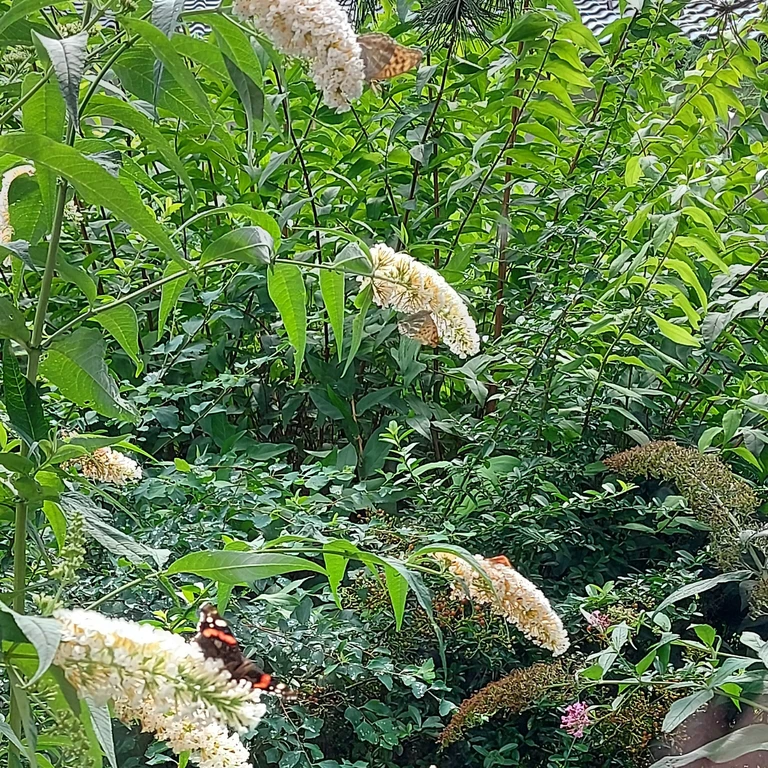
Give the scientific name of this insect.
Vanessa atalanta
